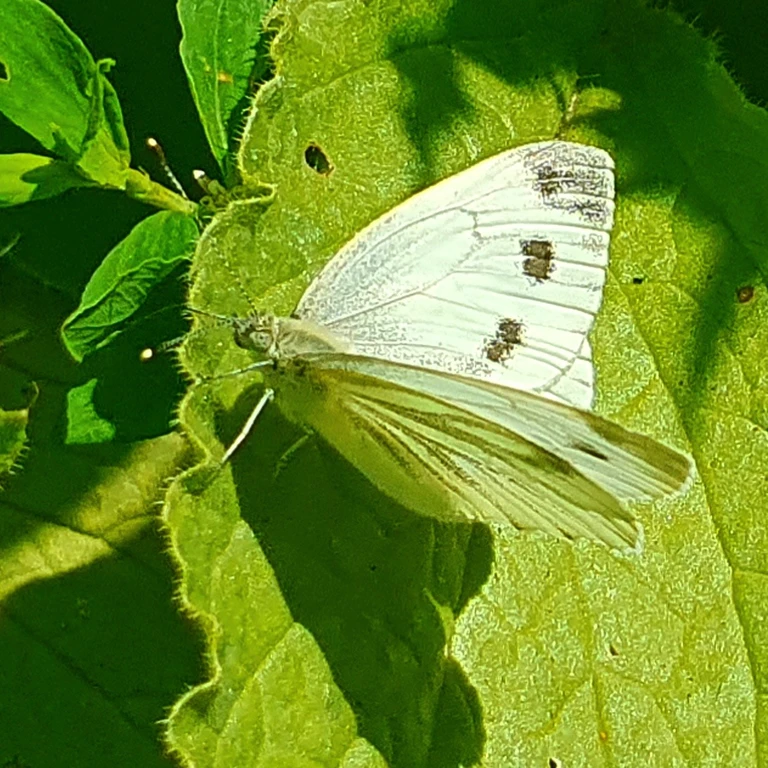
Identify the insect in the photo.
Pieris napi
